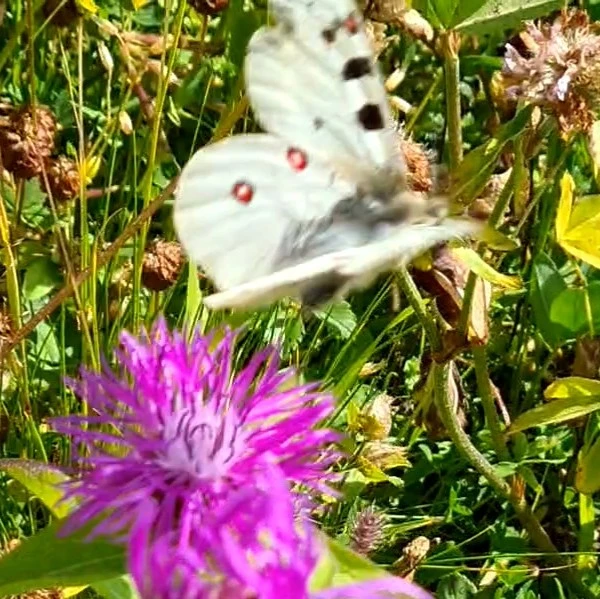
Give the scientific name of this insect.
Parnassius phoebus
